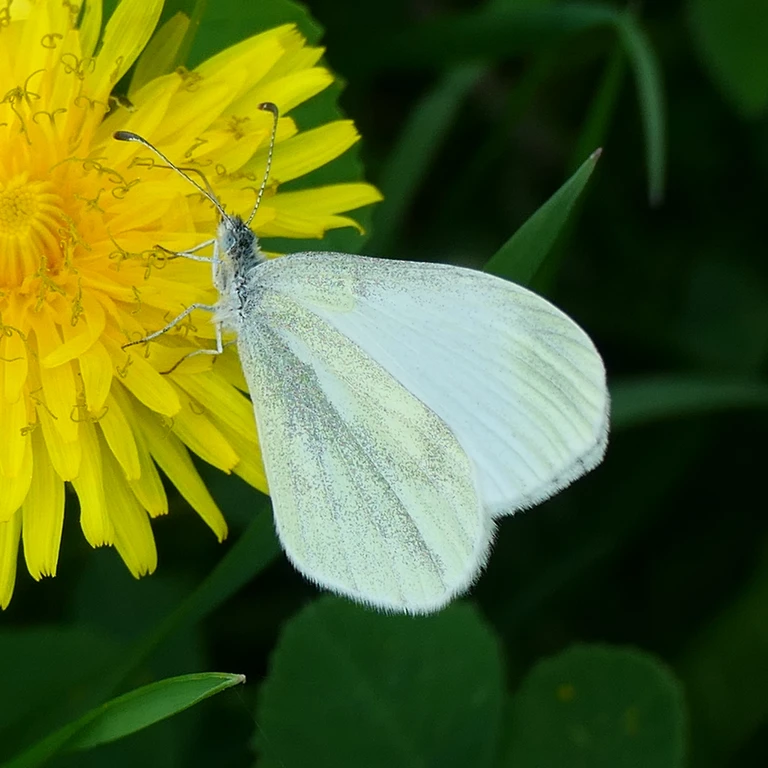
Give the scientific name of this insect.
Leptidea sinapis/juvernica
